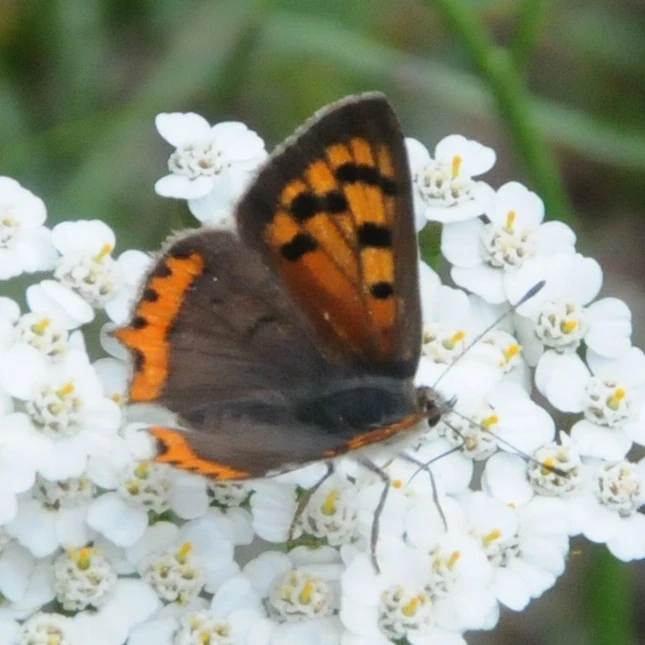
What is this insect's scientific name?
Lycaena phlaeas
